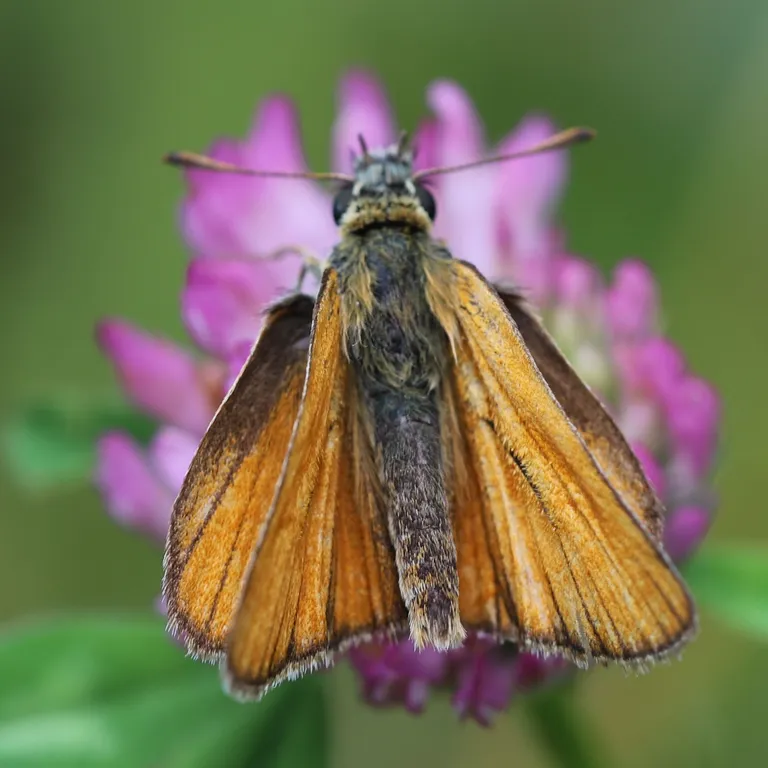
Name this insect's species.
Thymelicus sylvestris
